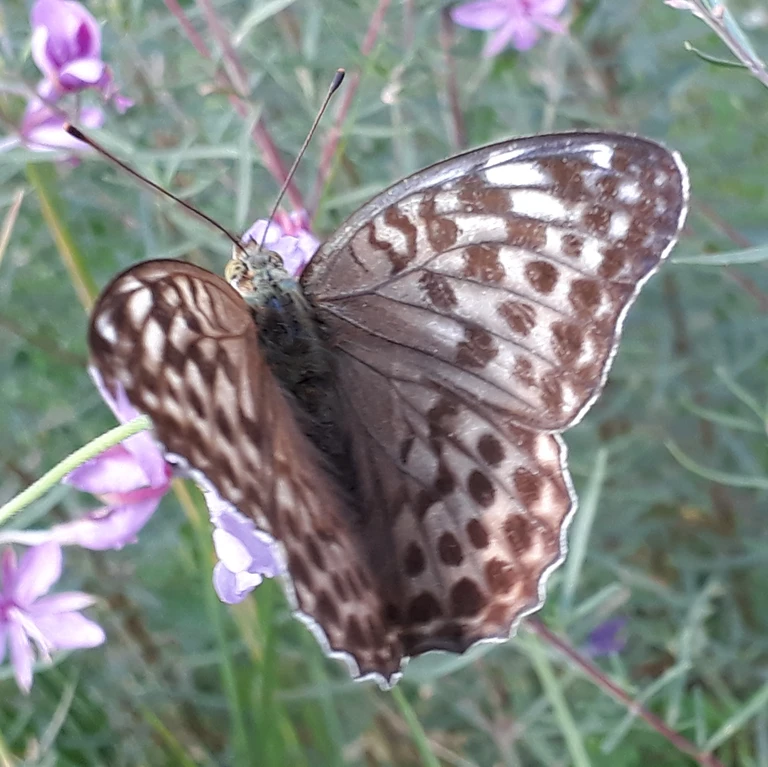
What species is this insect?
Argynnis paphia
